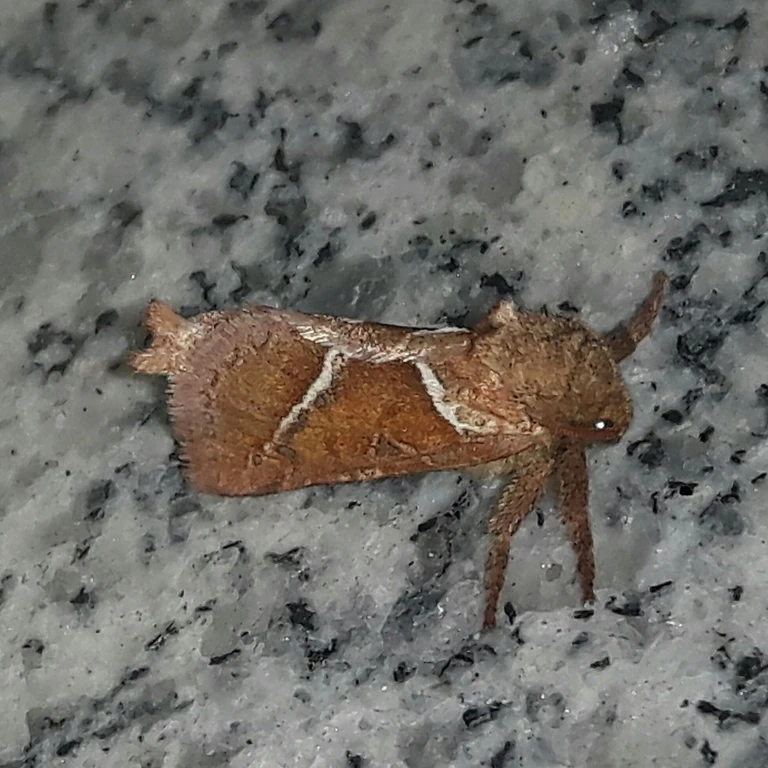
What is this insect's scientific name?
Triodia sylvina
